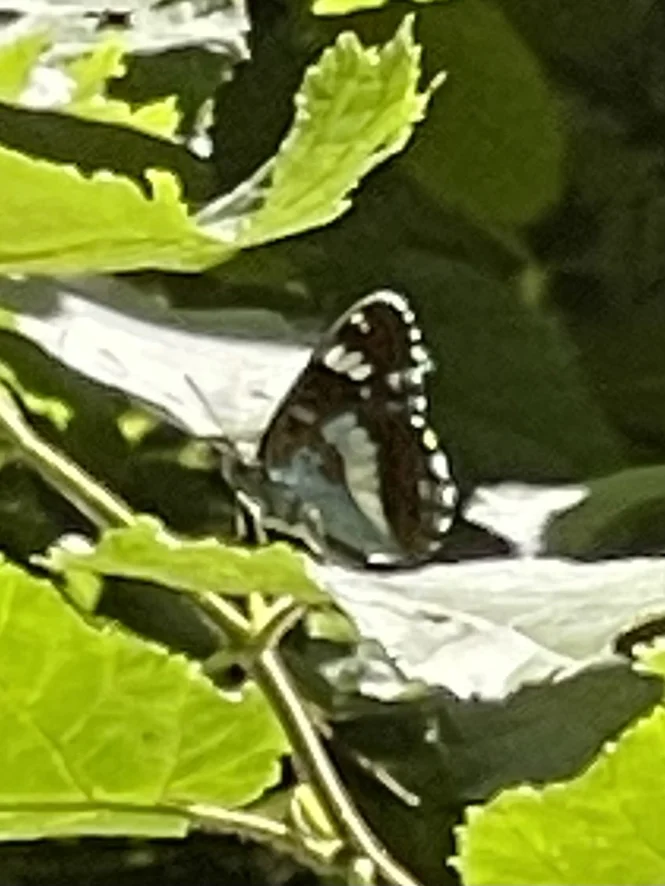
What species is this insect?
Limenitis camilla (also Ladoga camilla)
